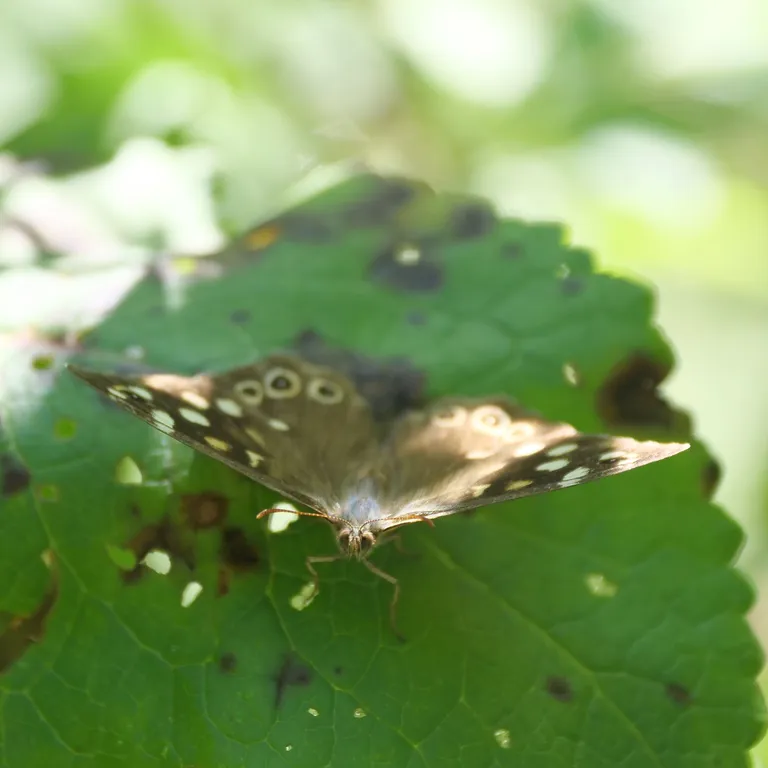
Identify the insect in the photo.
Pararge aegeria
